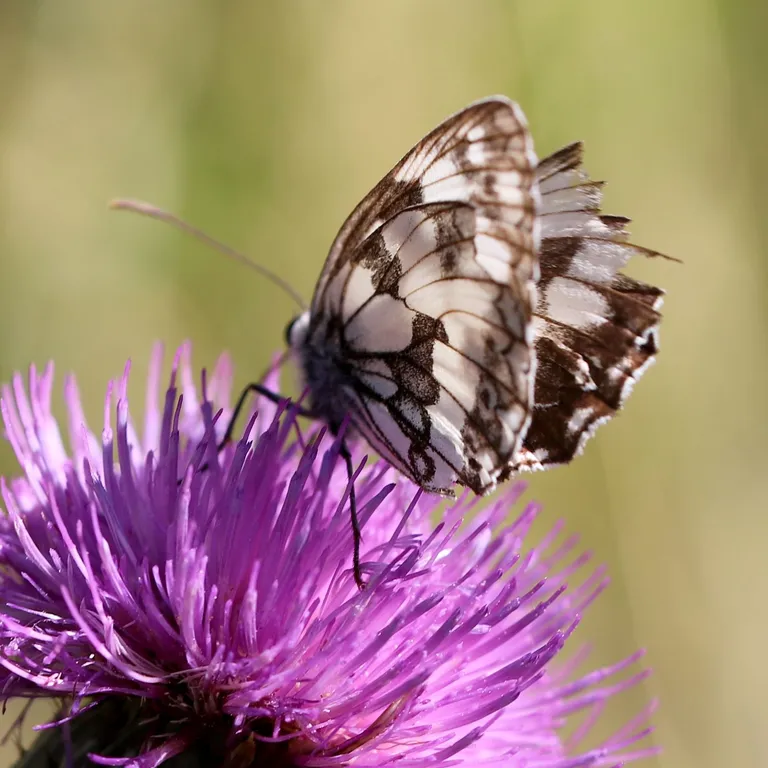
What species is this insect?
Melanargia galathea
